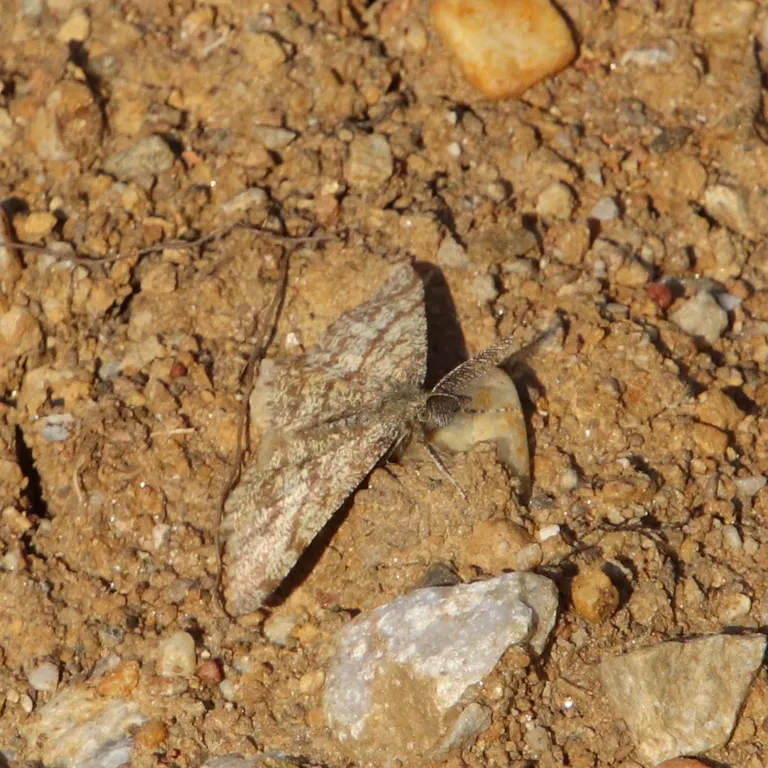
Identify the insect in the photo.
Ematurga atomaria
